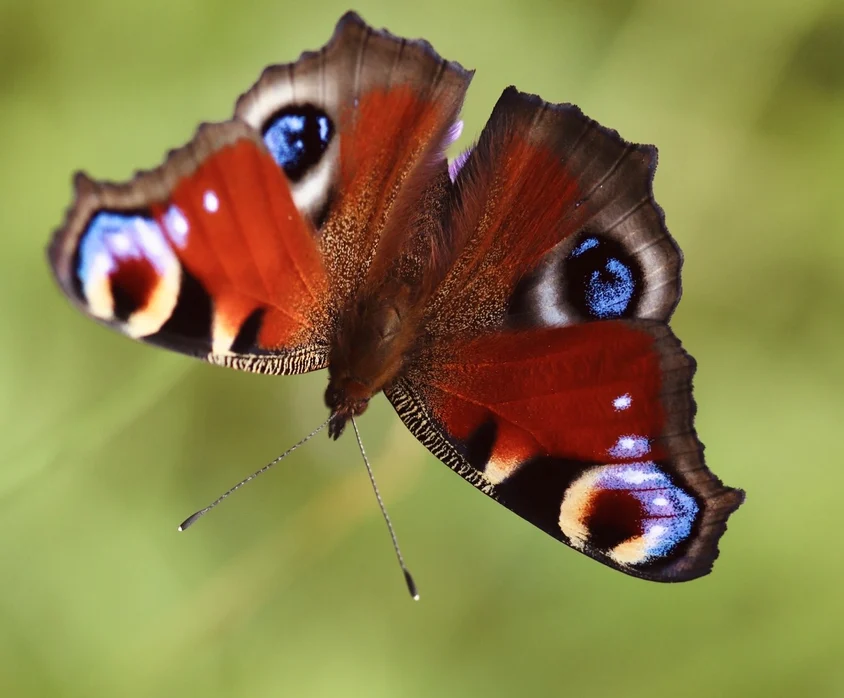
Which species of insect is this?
Aglais io
